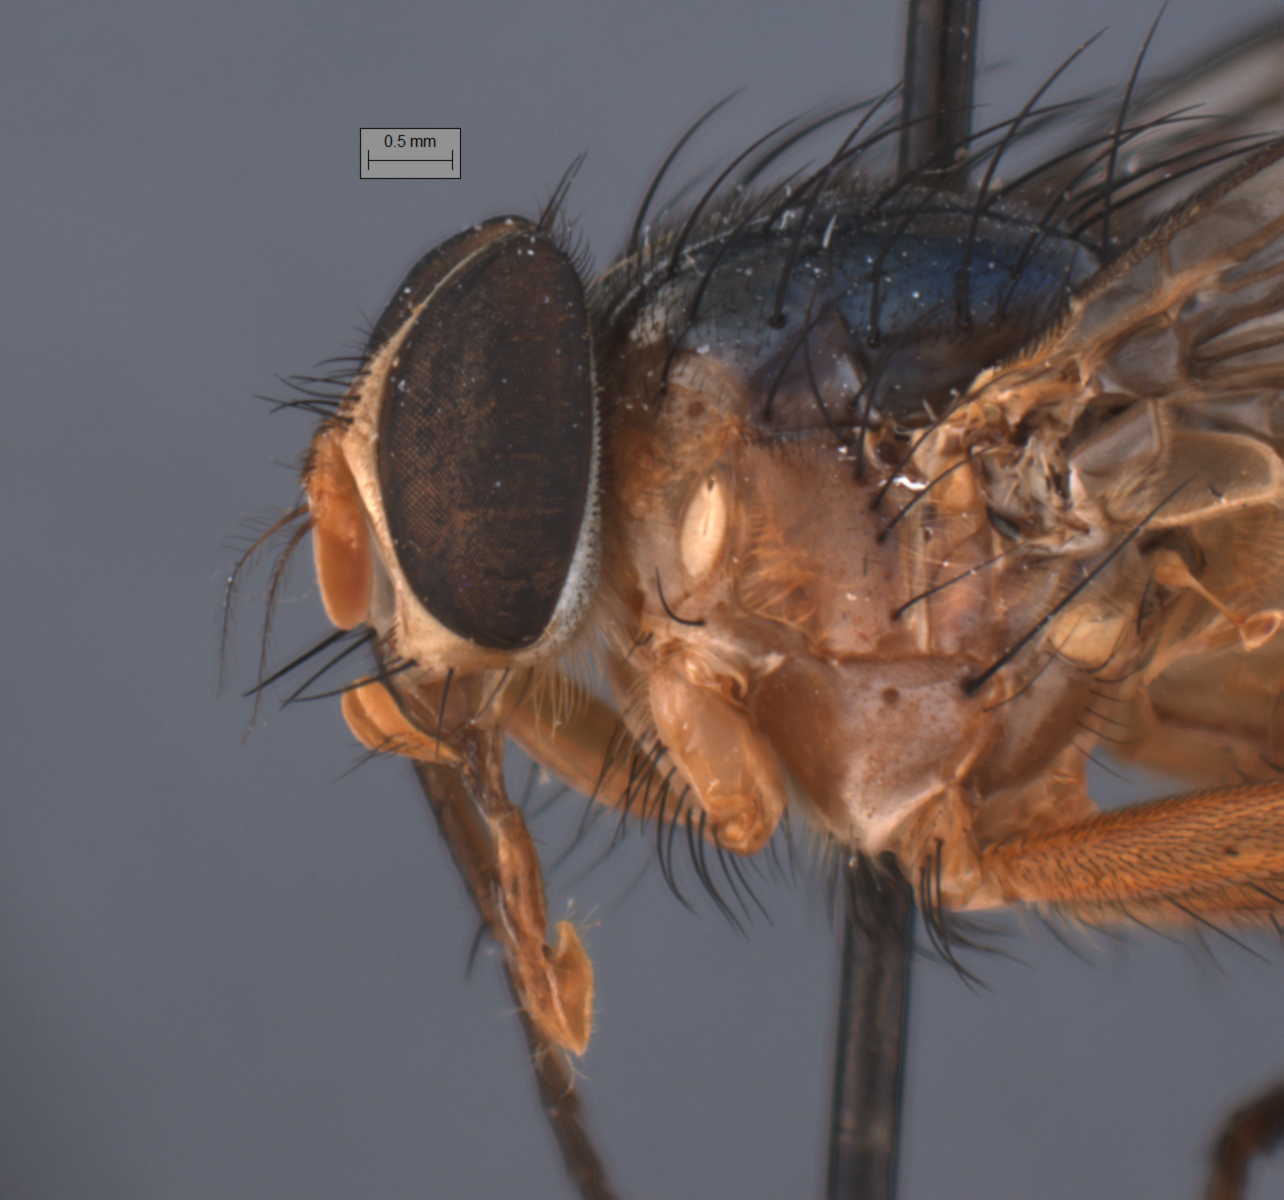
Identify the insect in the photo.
Huascaromusca semiflava
